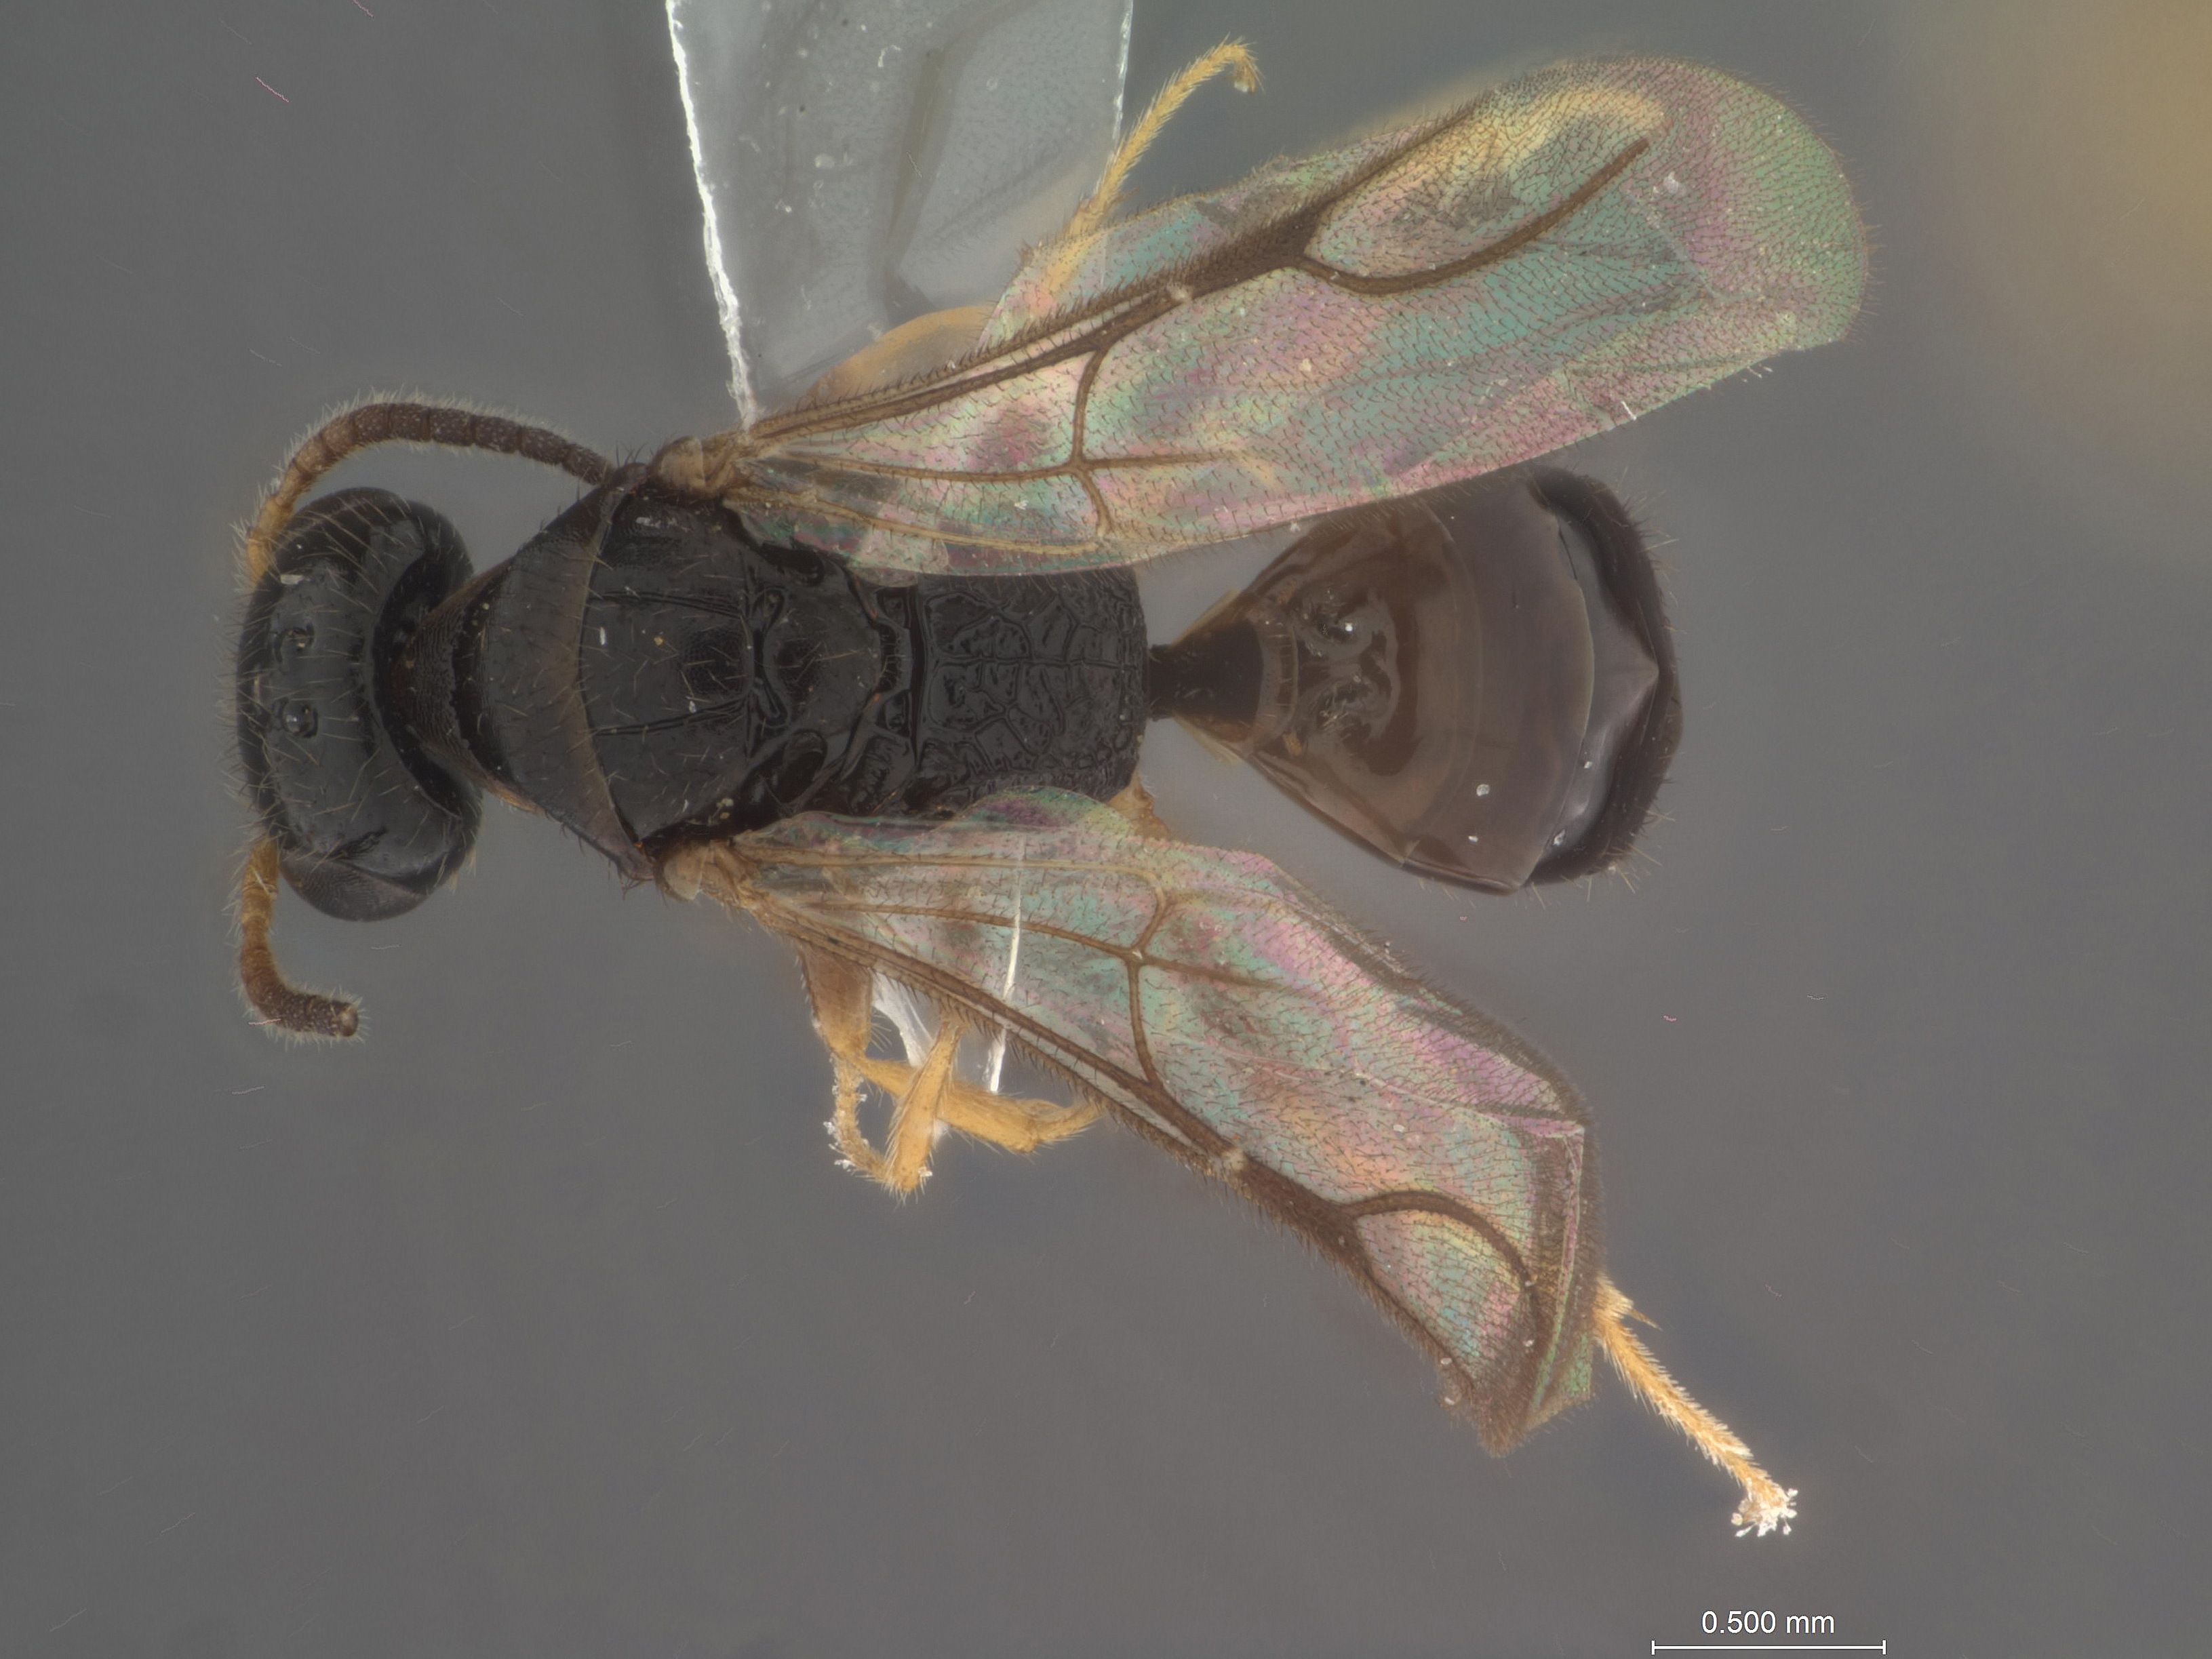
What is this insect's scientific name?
Dissomphalus cerutus
